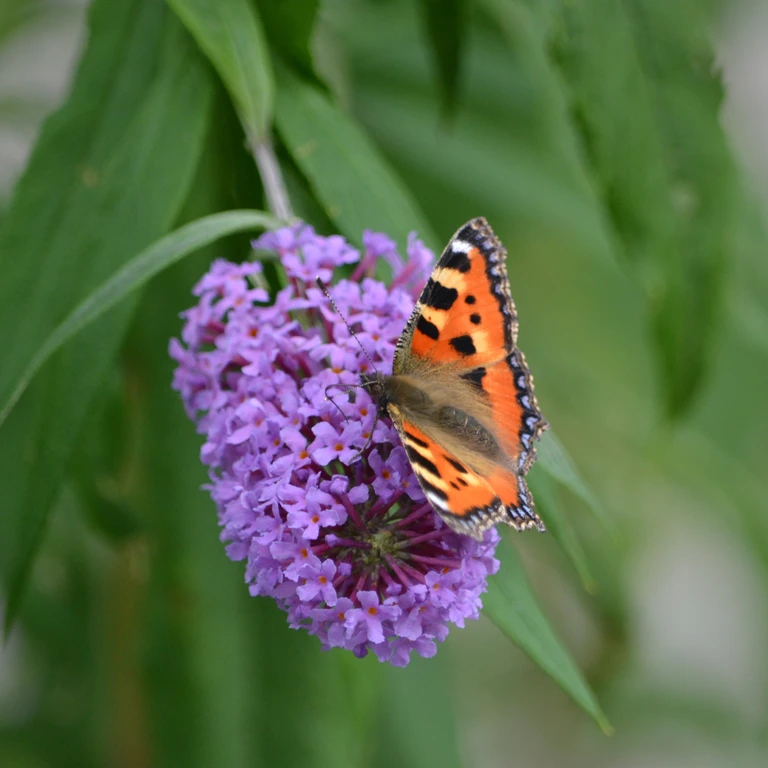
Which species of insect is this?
Aglais urticae
